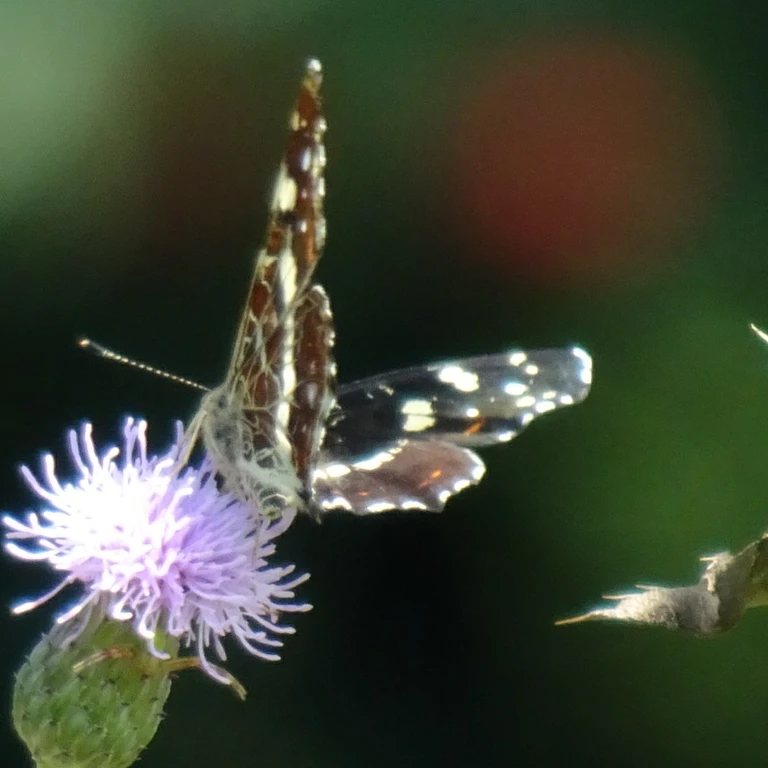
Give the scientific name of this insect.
Araschnia levana
